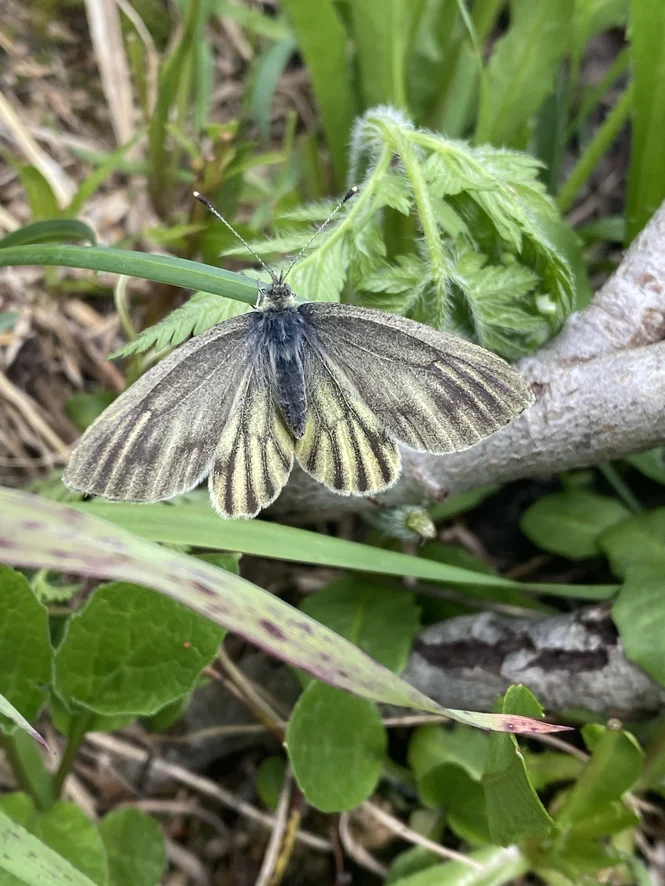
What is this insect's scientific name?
Pieris bryoniae
